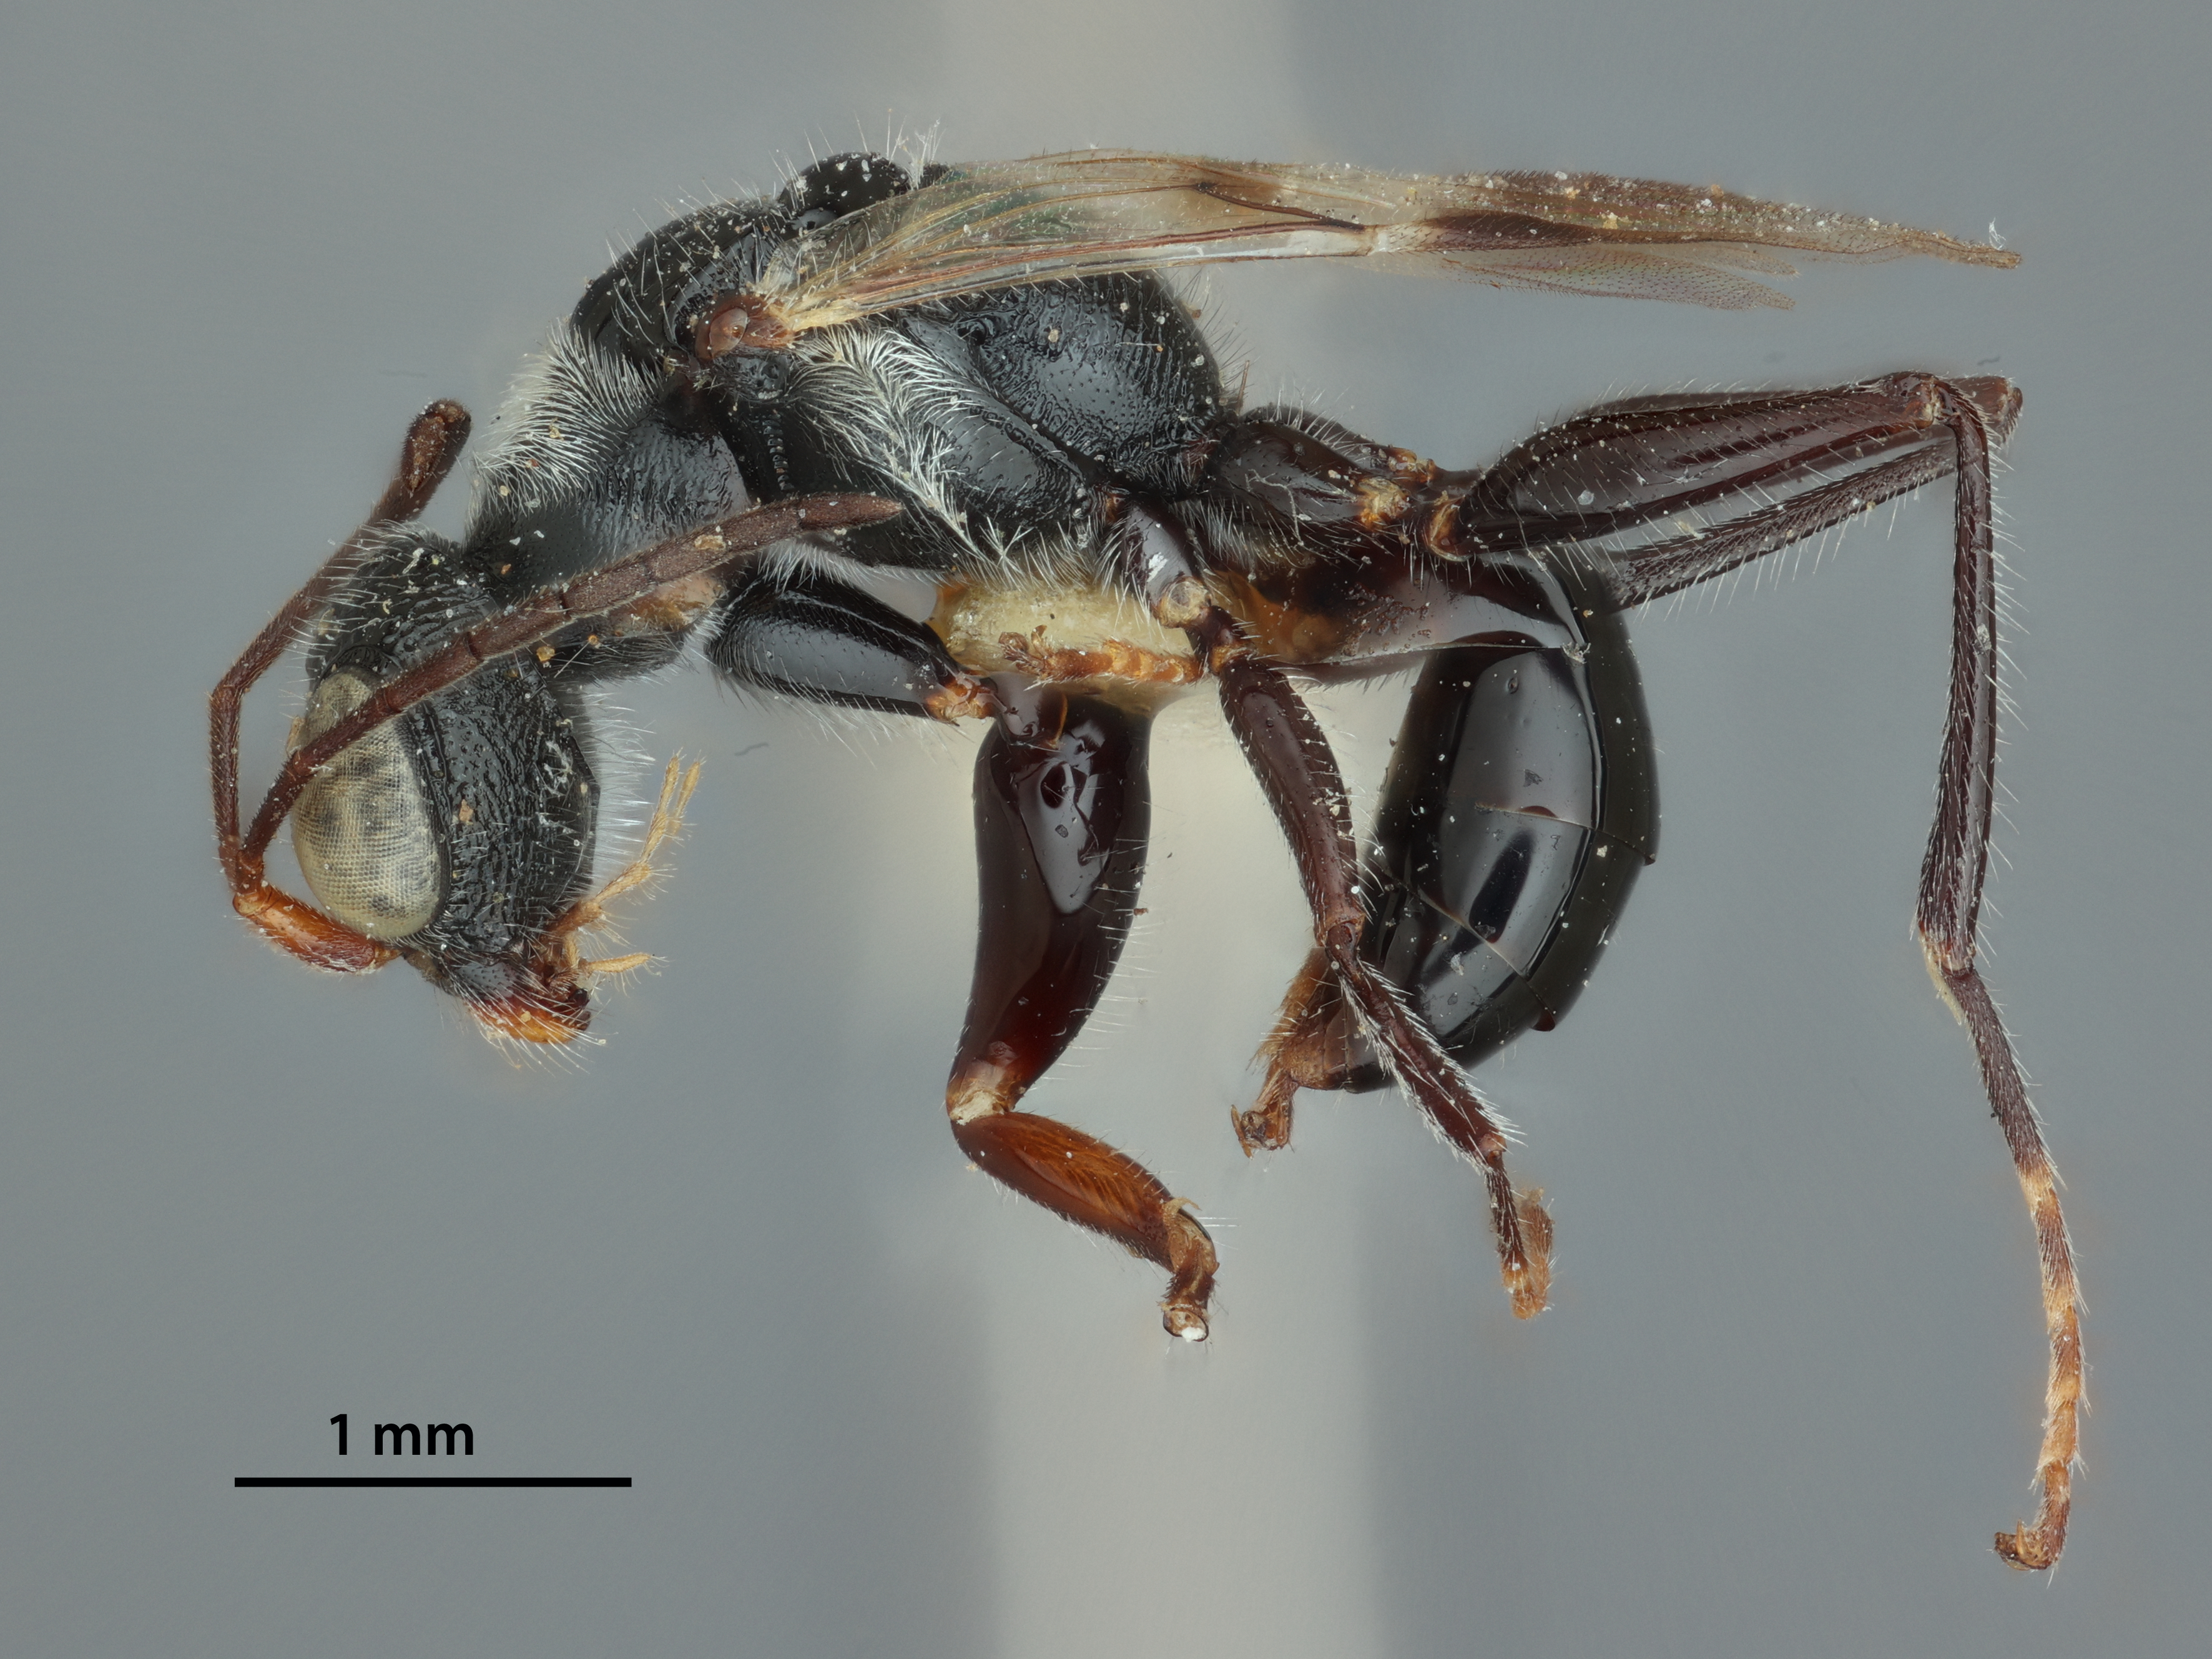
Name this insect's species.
Deinodryinus pilosus
